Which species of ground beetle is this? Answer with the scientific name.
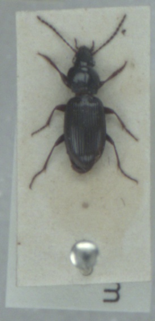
Pterostichus diligens
